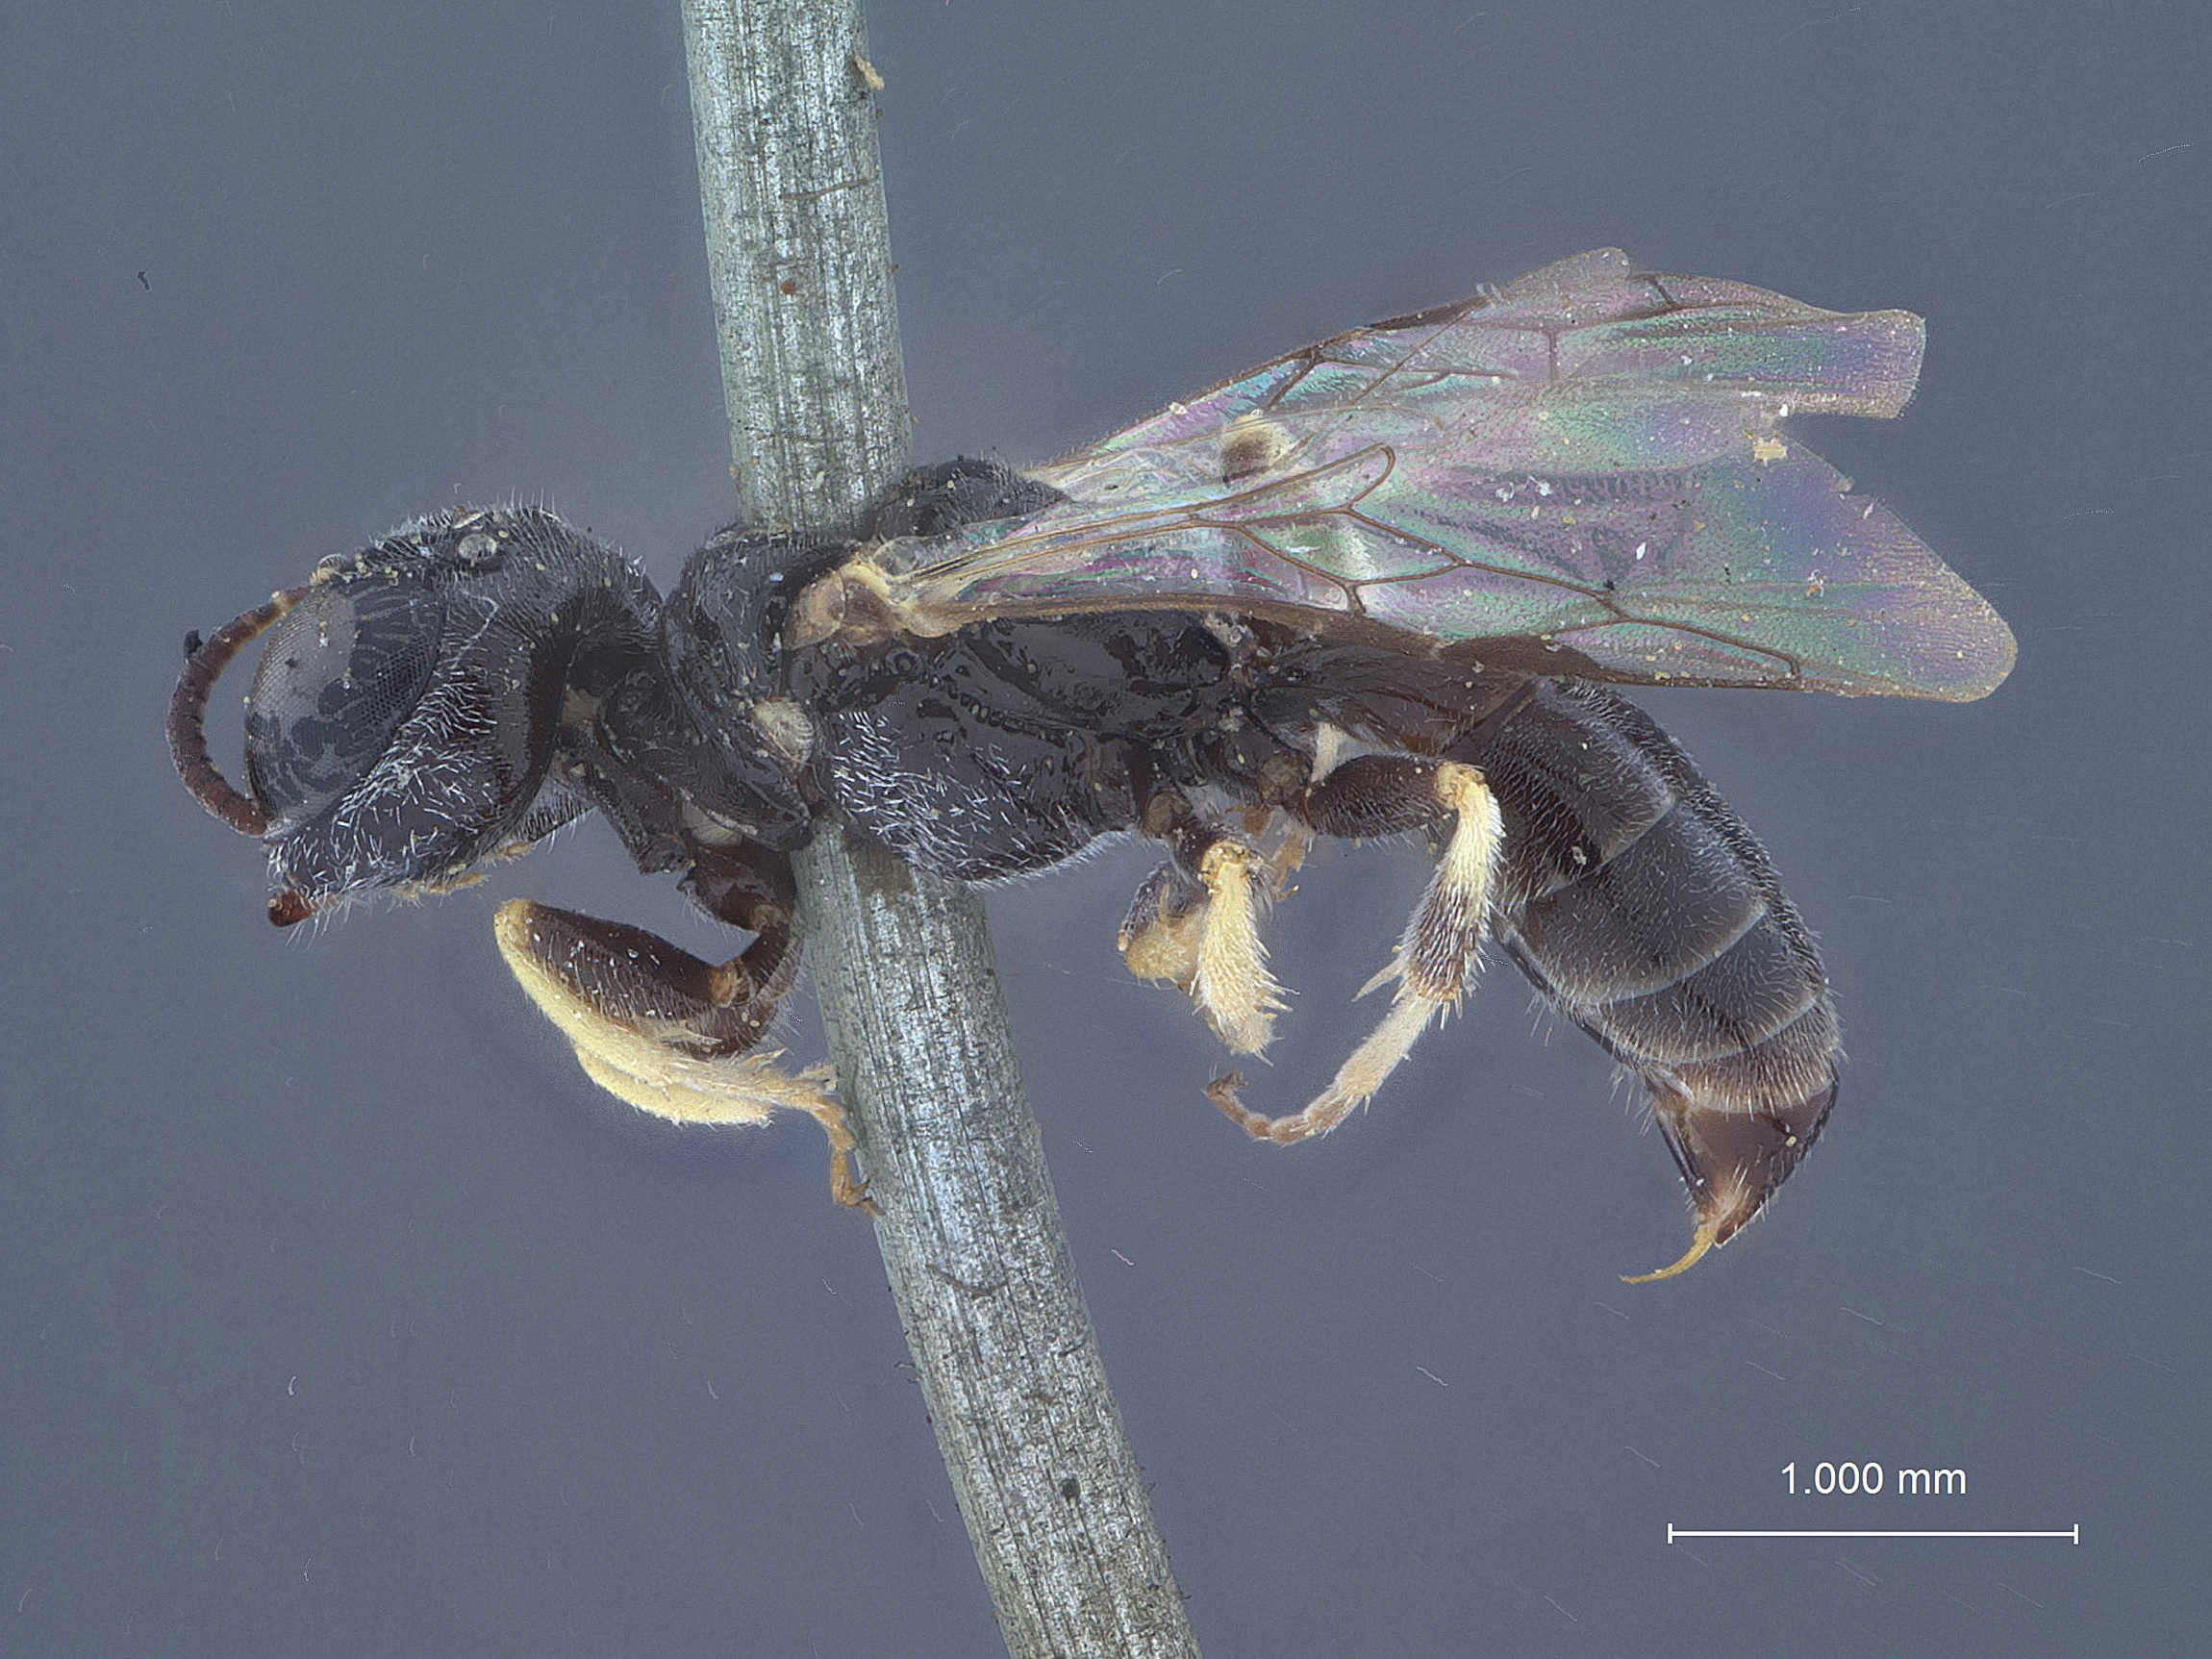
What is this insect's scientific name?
Ammoplanus salicis
